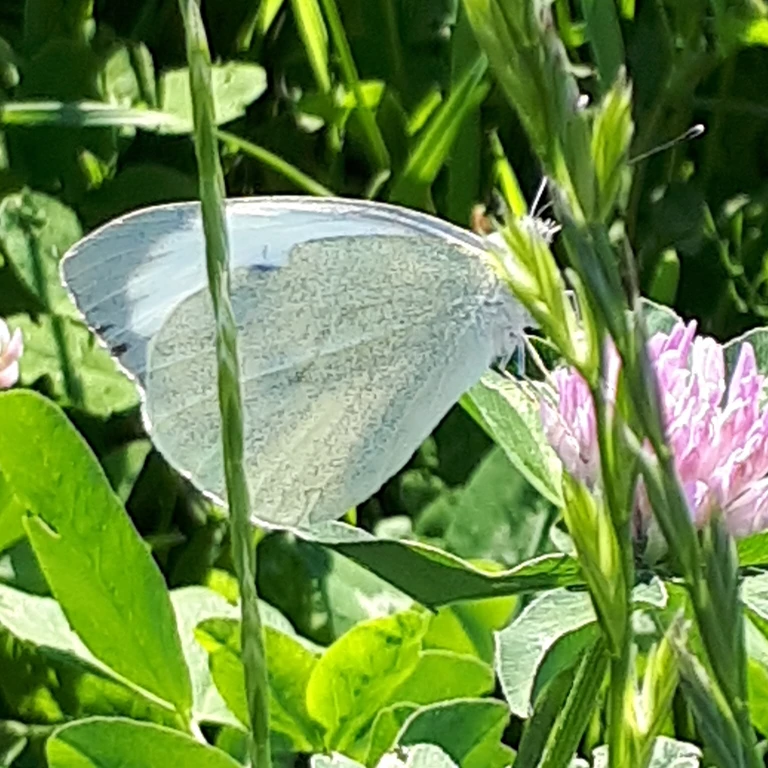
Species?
Pieris brassicae
